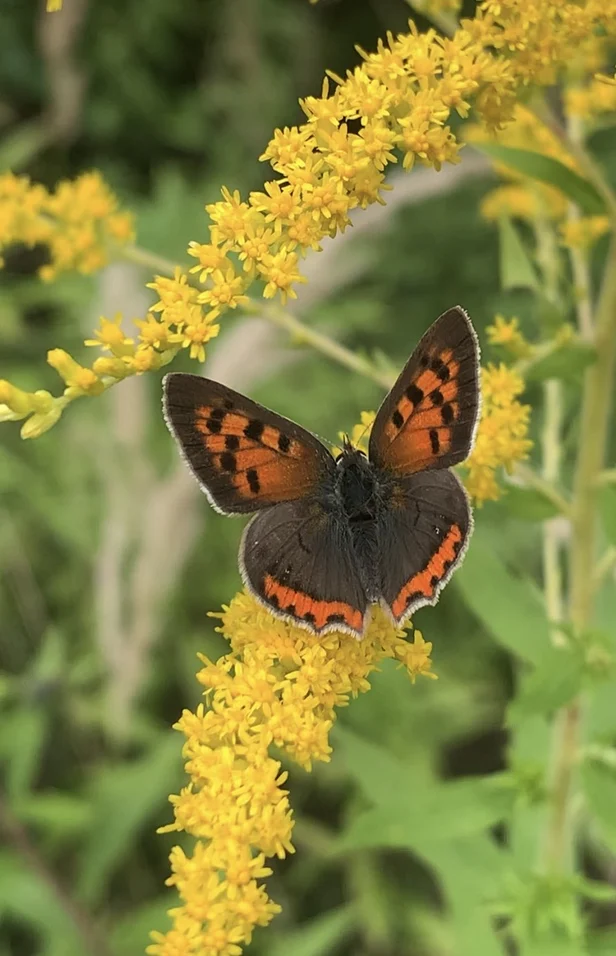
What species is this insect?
Lycaena phlaeas
